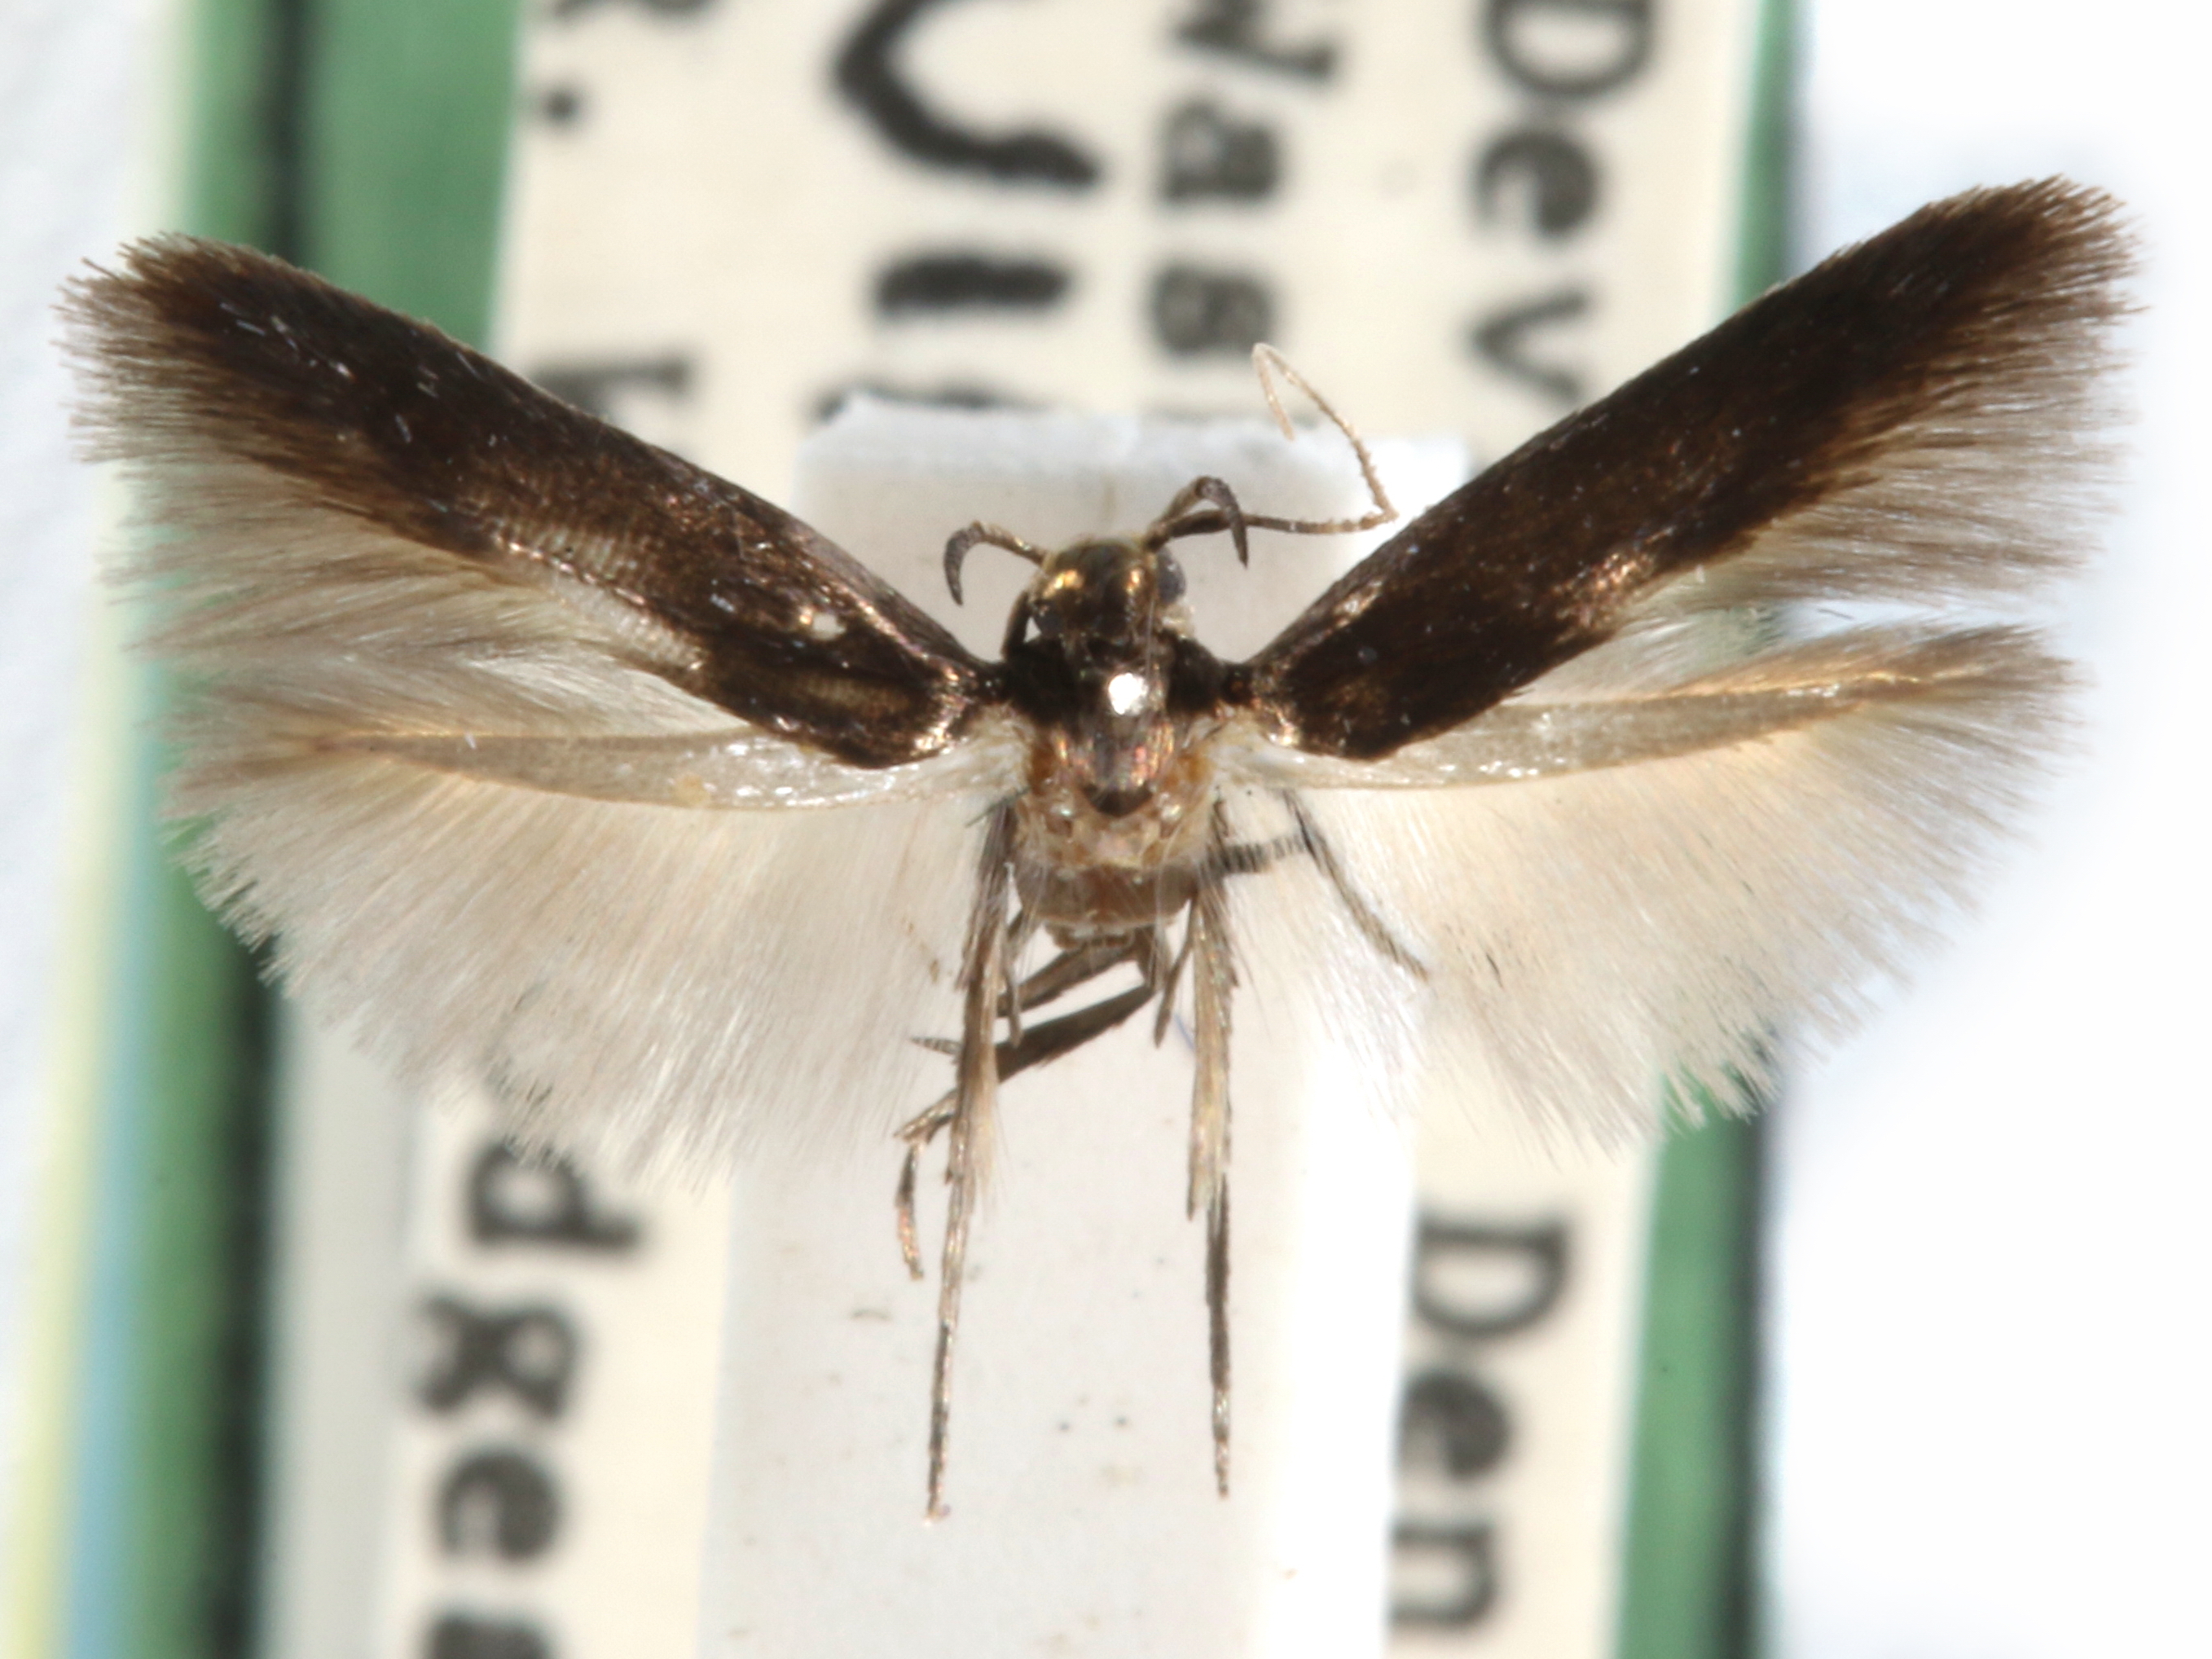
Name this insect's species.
Periploca intermedia
